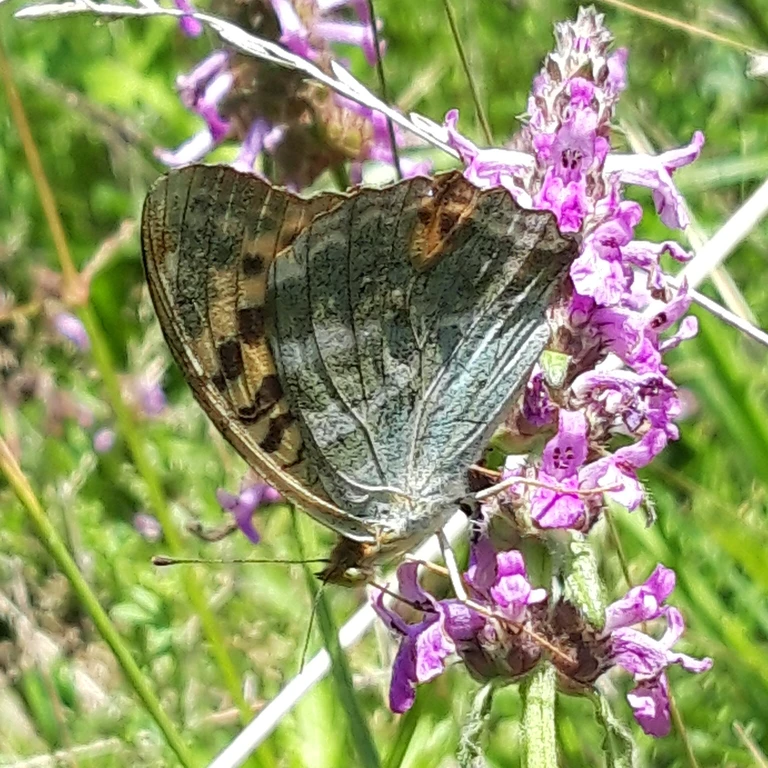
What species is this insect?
Argynnis paphia
